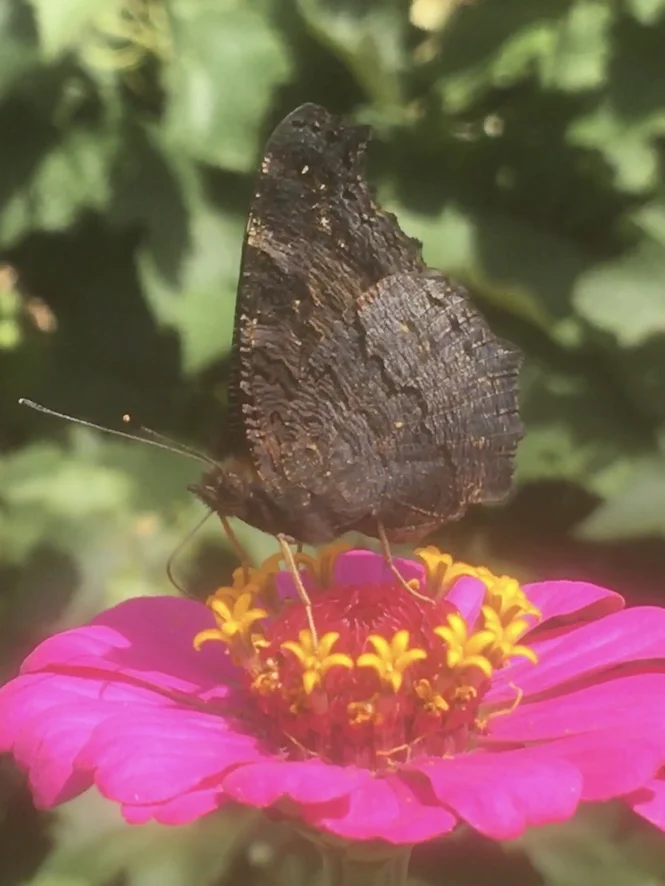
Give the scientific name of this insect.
Aglais io
